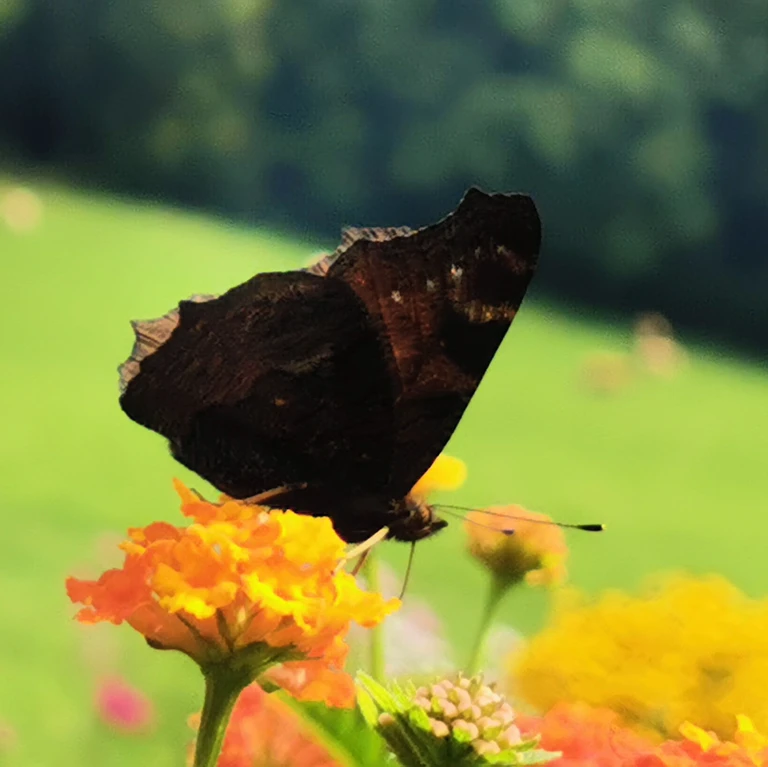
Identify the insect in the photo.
Aglais io
